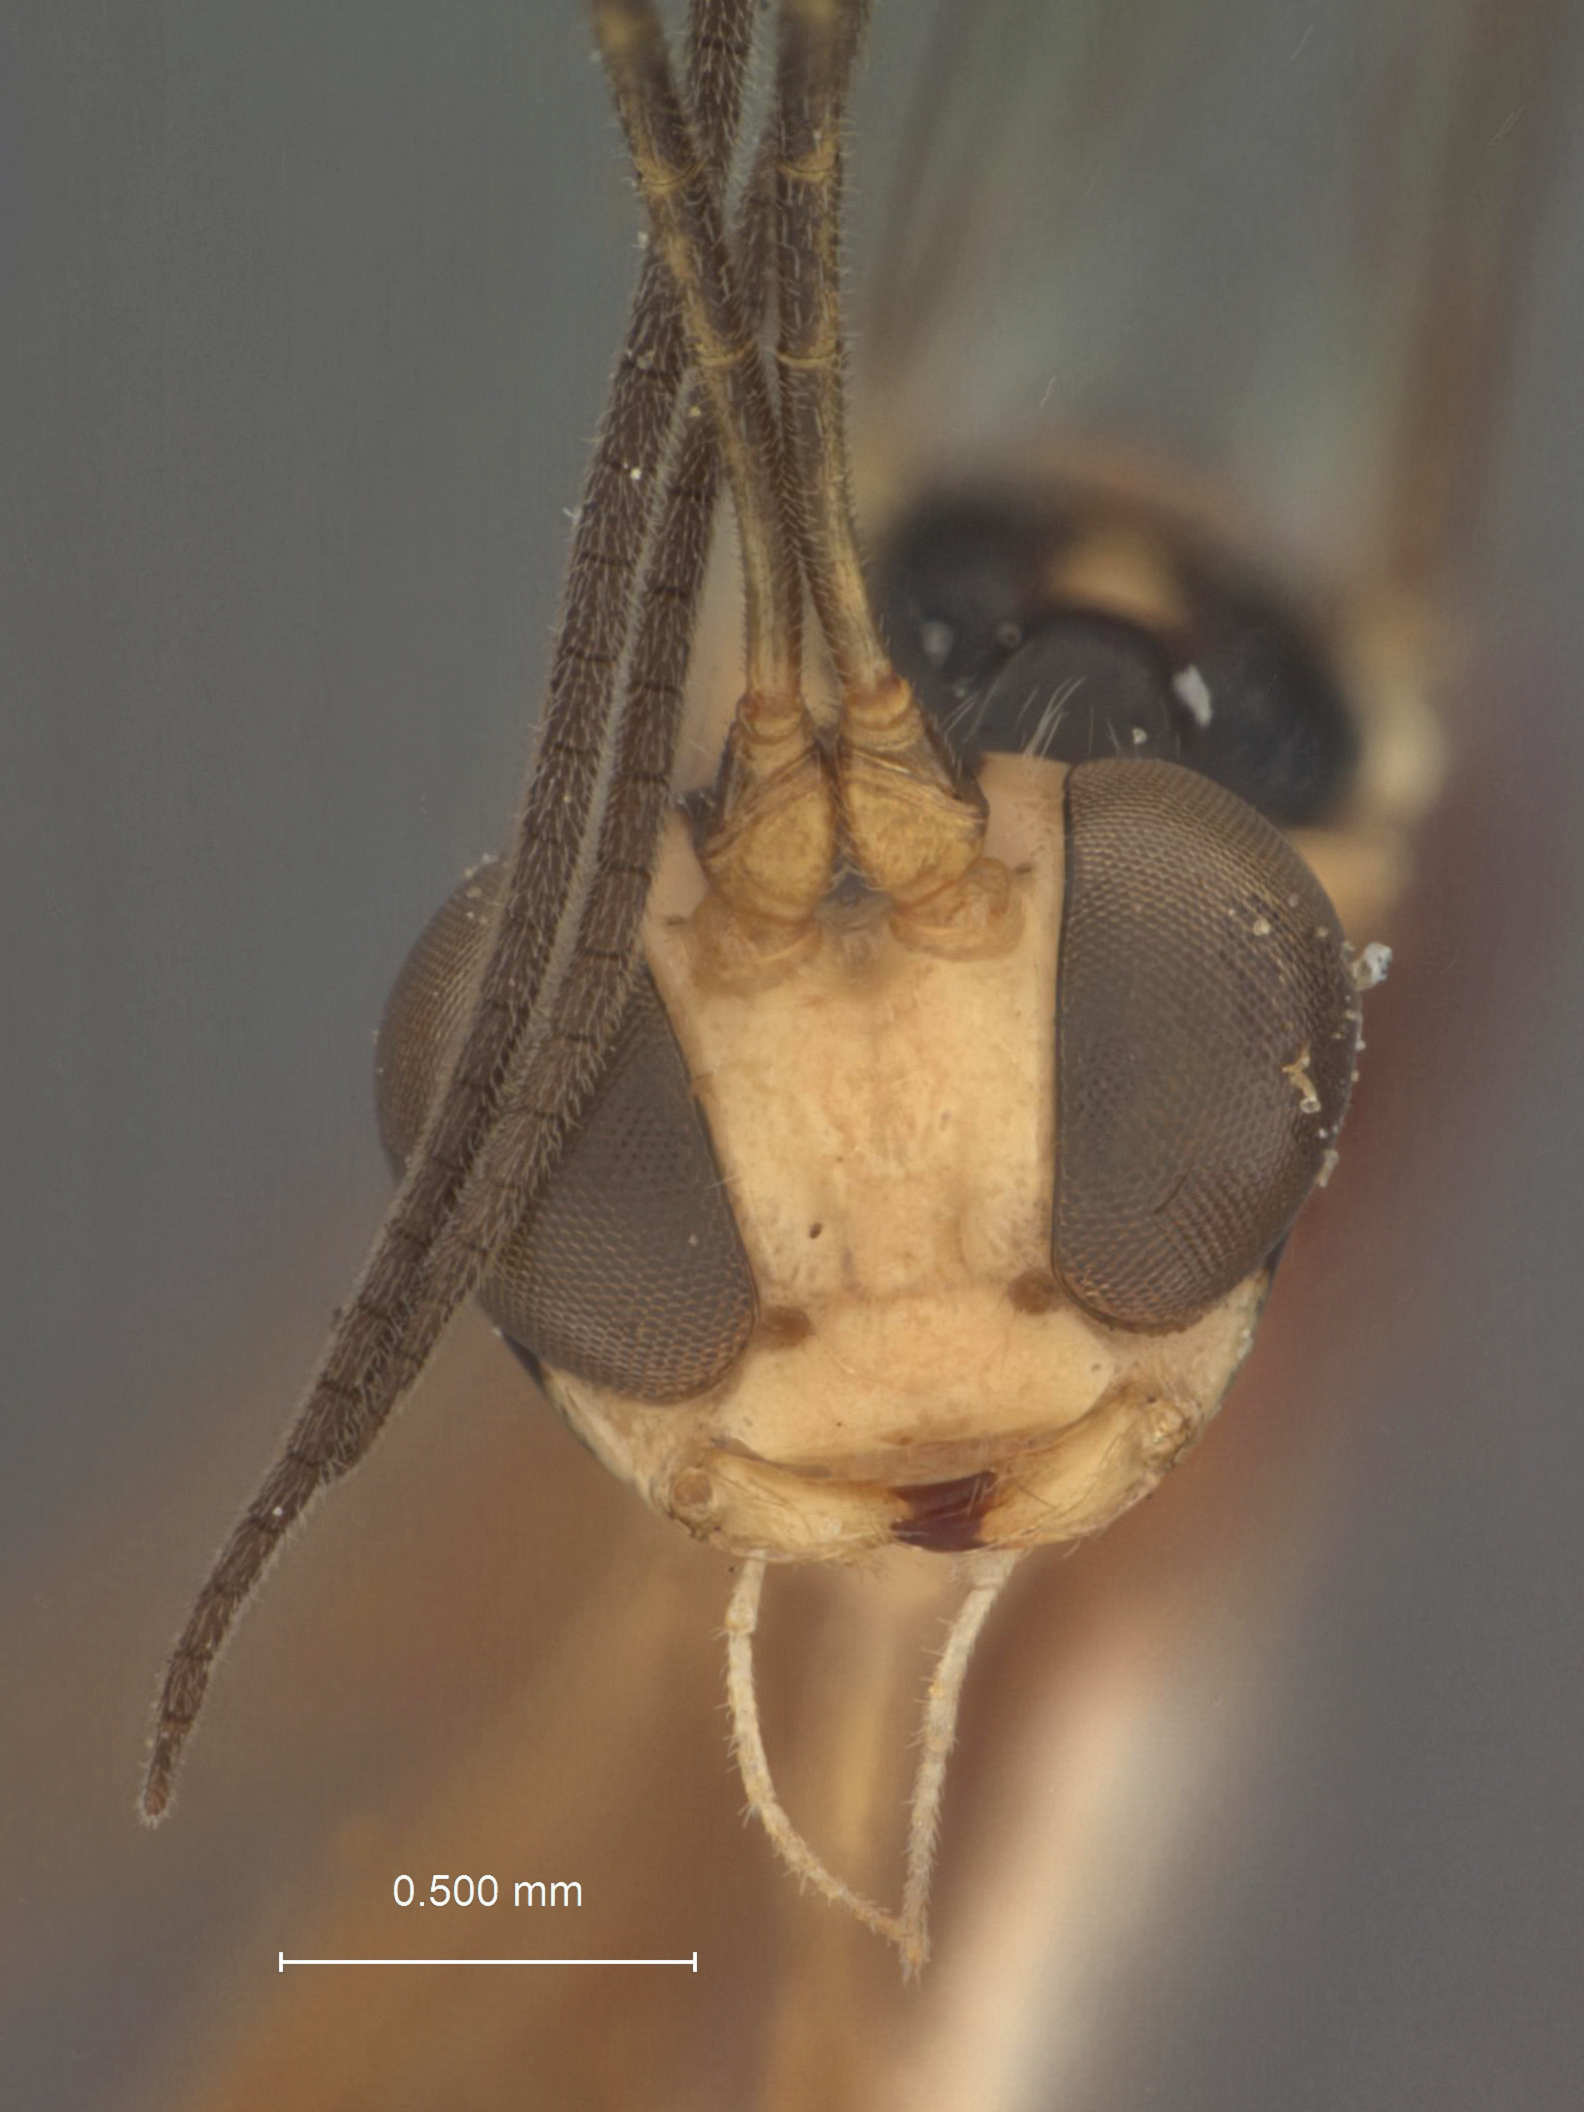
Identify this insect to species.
Diapetus tricolor
